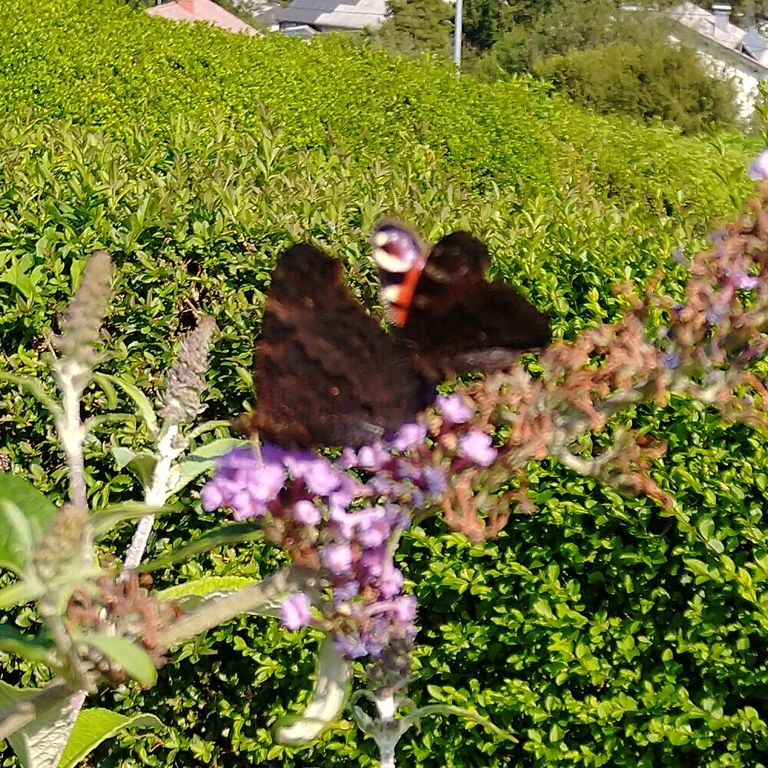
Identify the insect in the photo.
Aglais io
